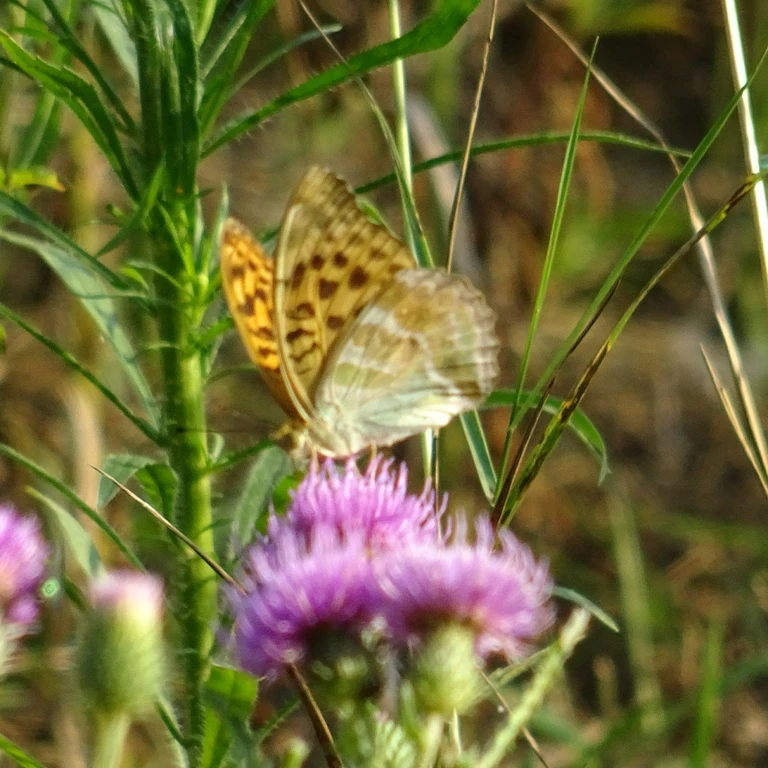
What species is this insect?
Argynnis paphia
